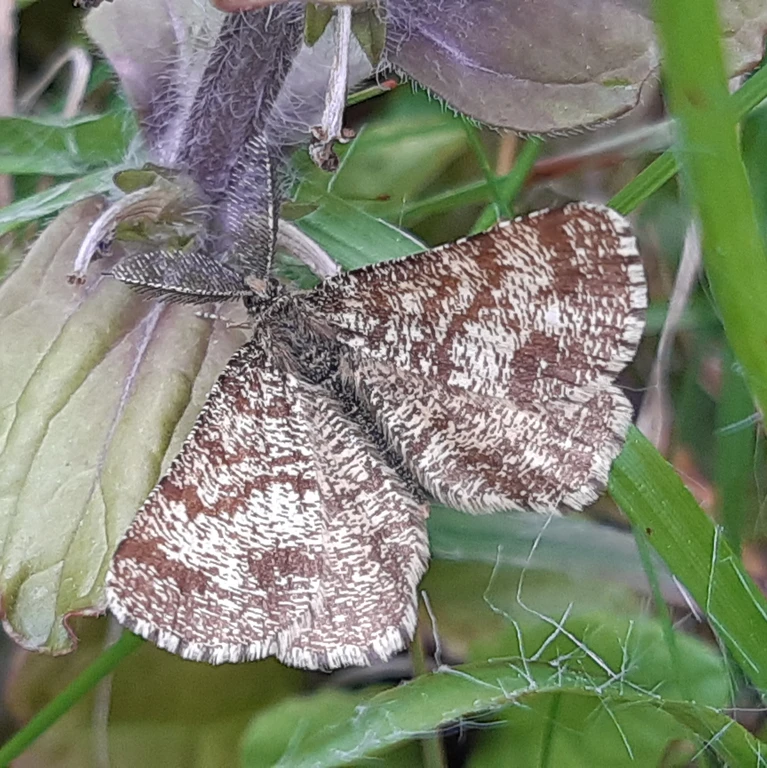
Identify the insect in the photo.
Ematurga atomaria
